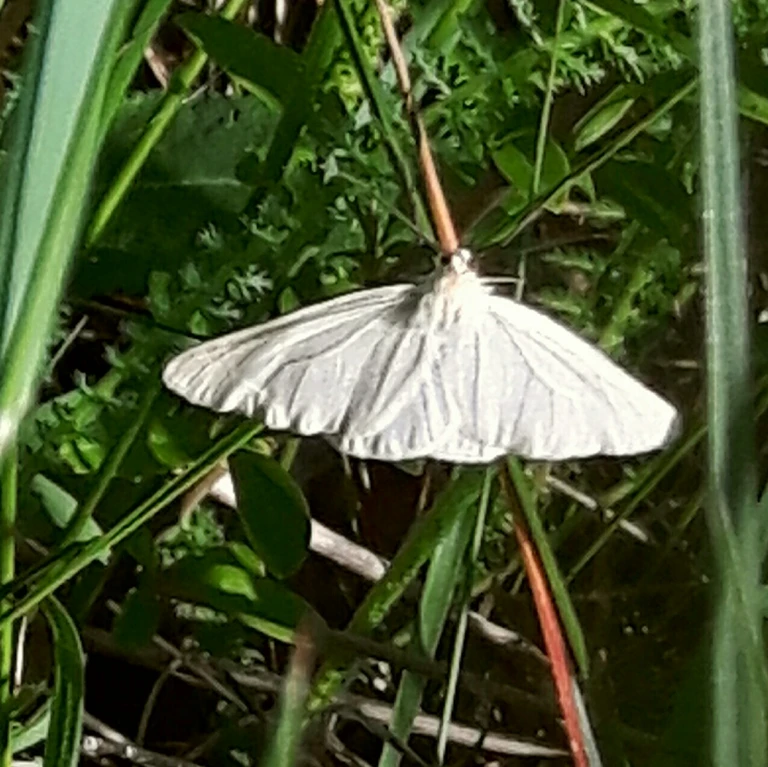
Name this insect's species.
Siona lineata
